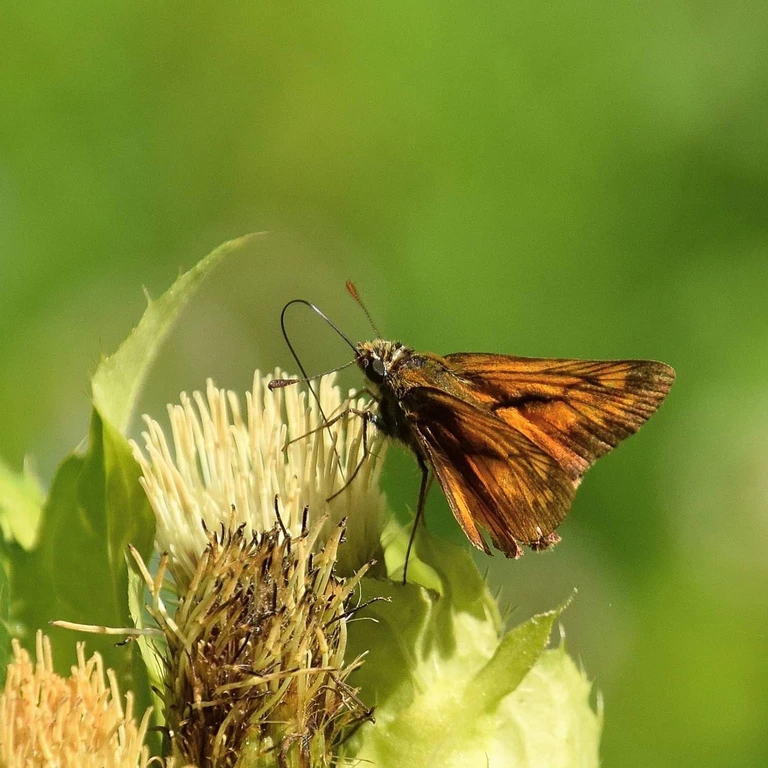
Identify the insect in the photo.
Ochlodes sylvanus (also Ochlodes venata)
